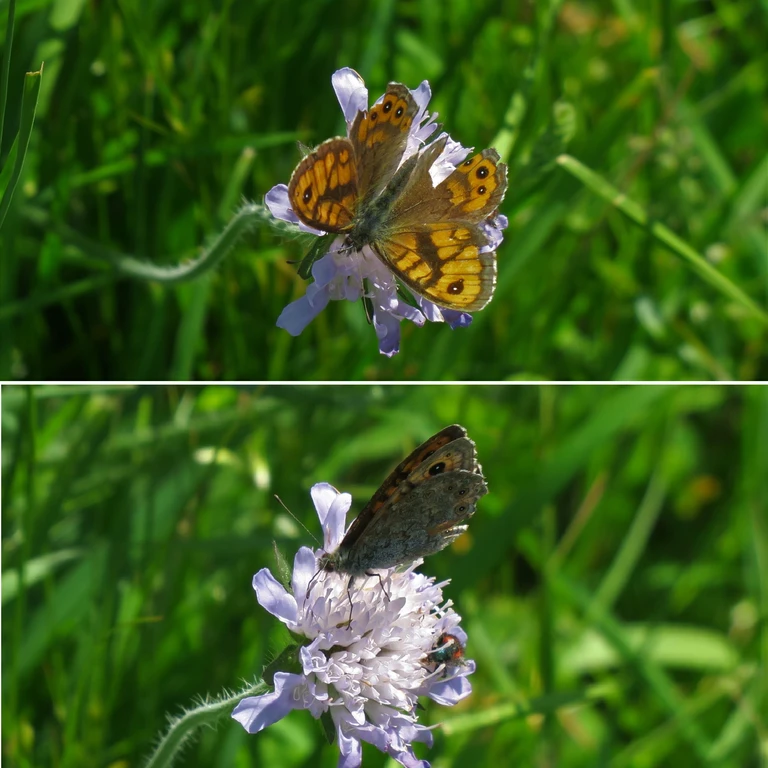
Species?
Lasiommata megera (also Pararge megera)
